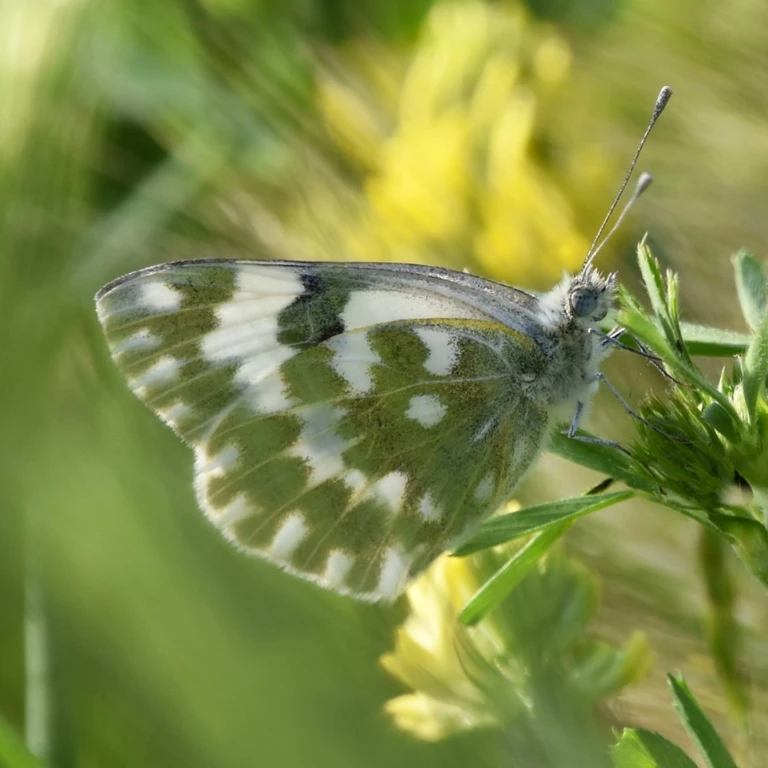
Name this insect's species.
Pontia edusa
